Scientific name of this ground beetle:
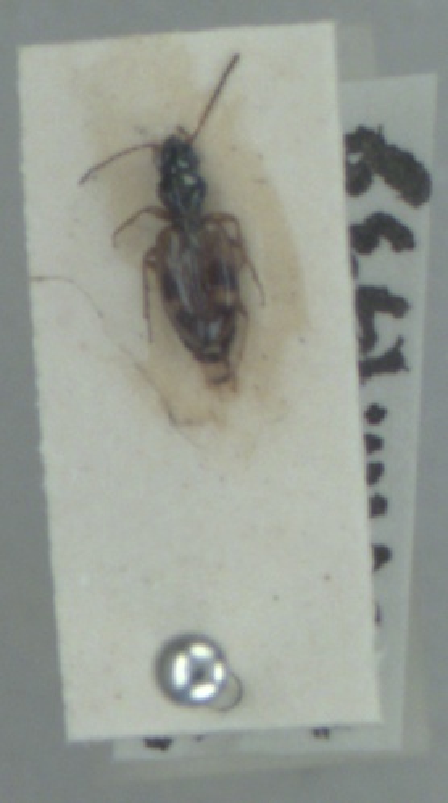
Bembidion articulatum
